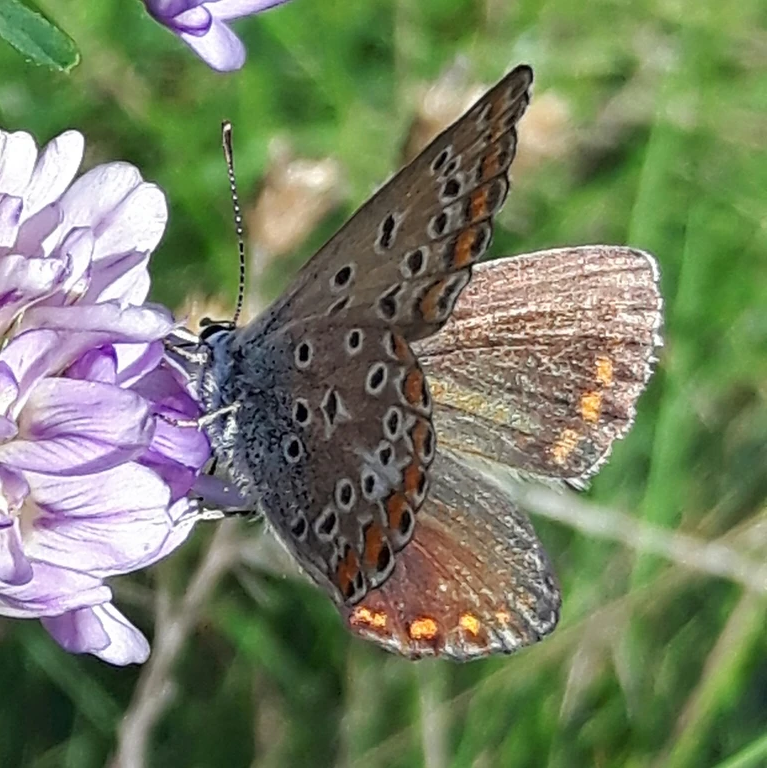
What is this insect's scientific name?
Polyommatus icarus
